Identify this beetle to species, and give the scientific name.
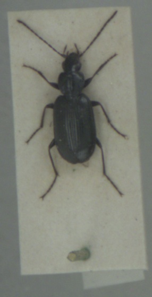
Agonum gracile
